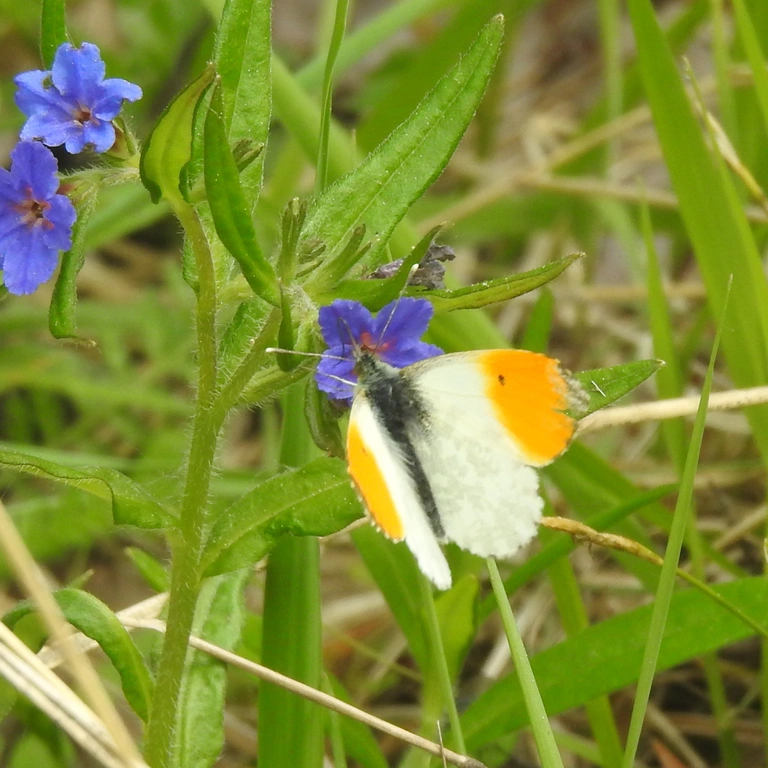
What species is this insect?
Anthocharis cardamines
